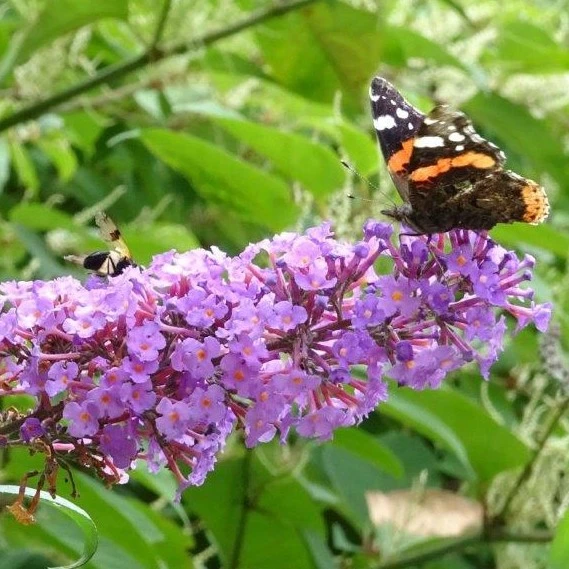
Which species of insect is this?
Vanessa atalanta
